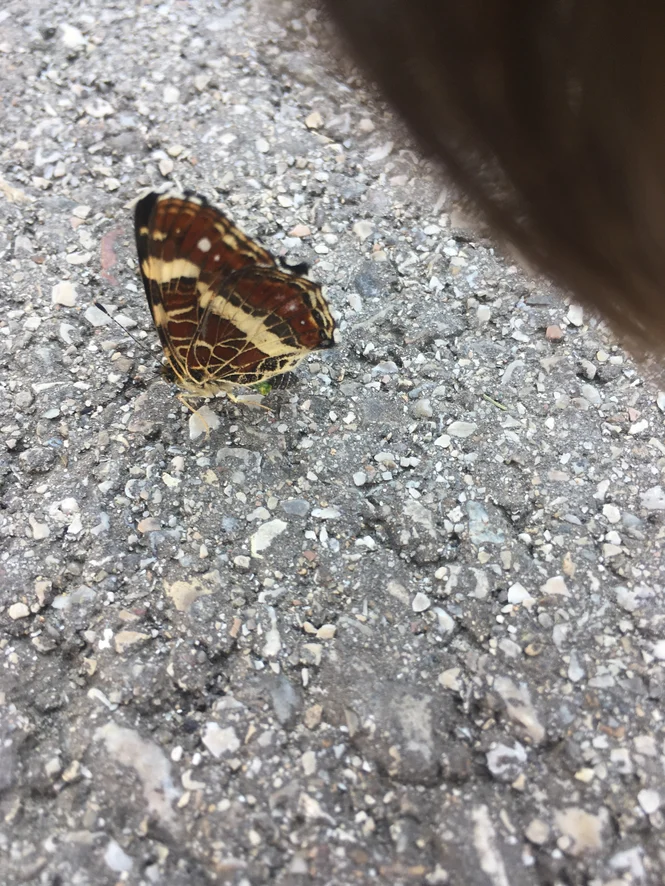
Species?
Araschnia levana
